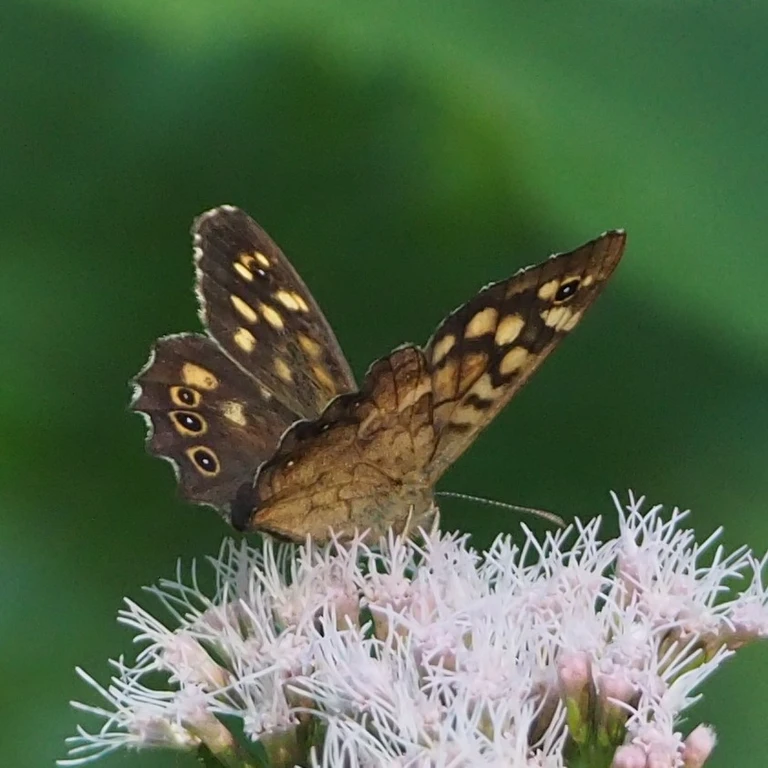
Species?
Pararge aegeria
